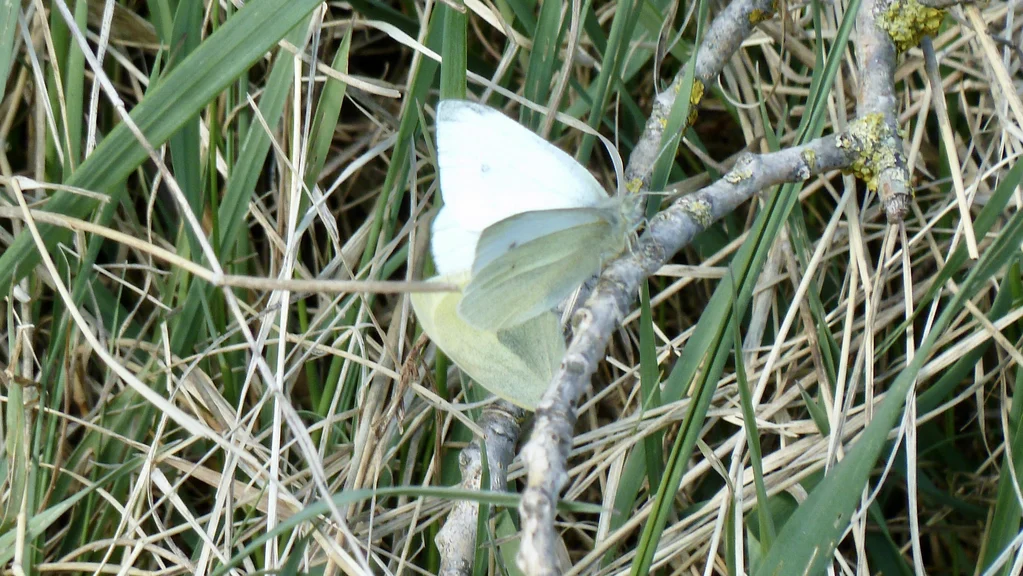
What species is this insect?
Pieris rapae
